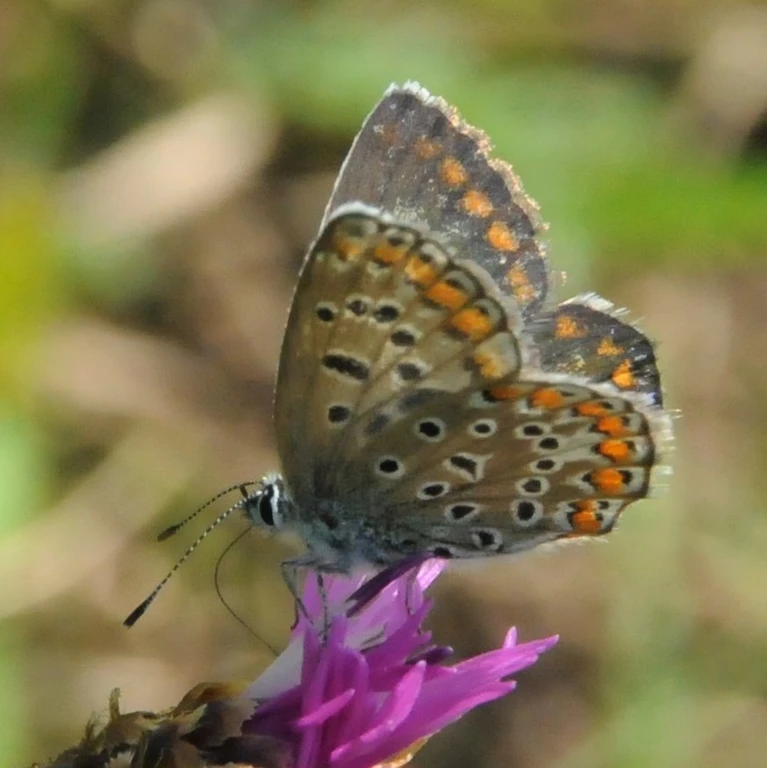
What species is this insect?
Polyommatus icarus
